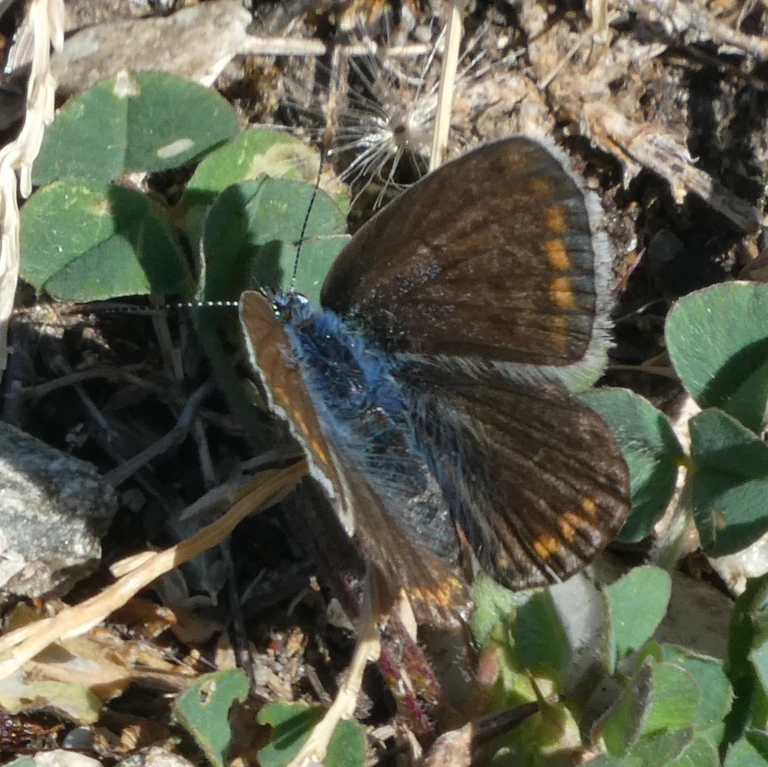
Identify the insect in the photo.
Polyommatus icarus
